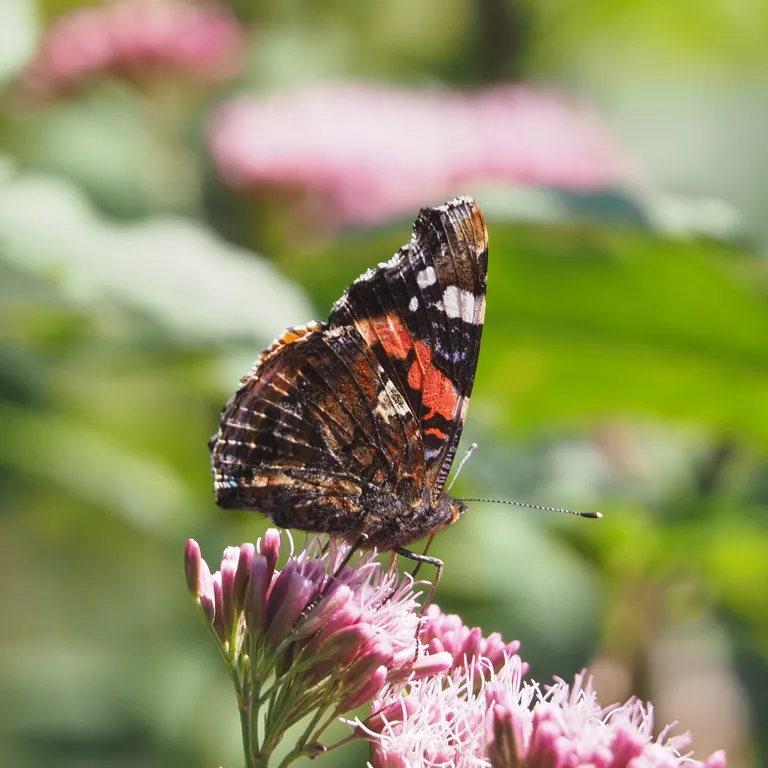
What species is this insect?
Vanessa atalanta
